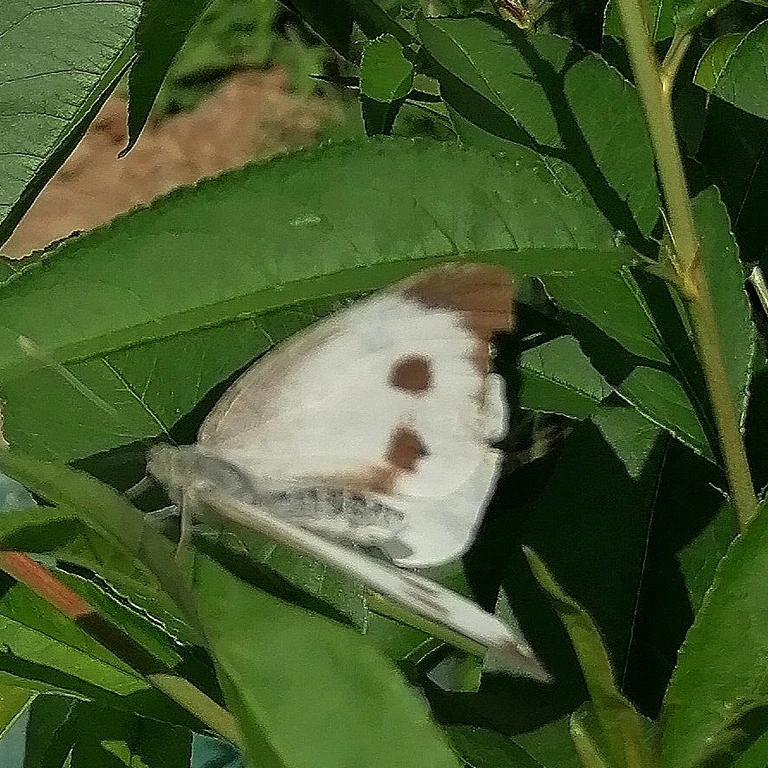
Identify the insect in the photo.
Pieris brassicae
